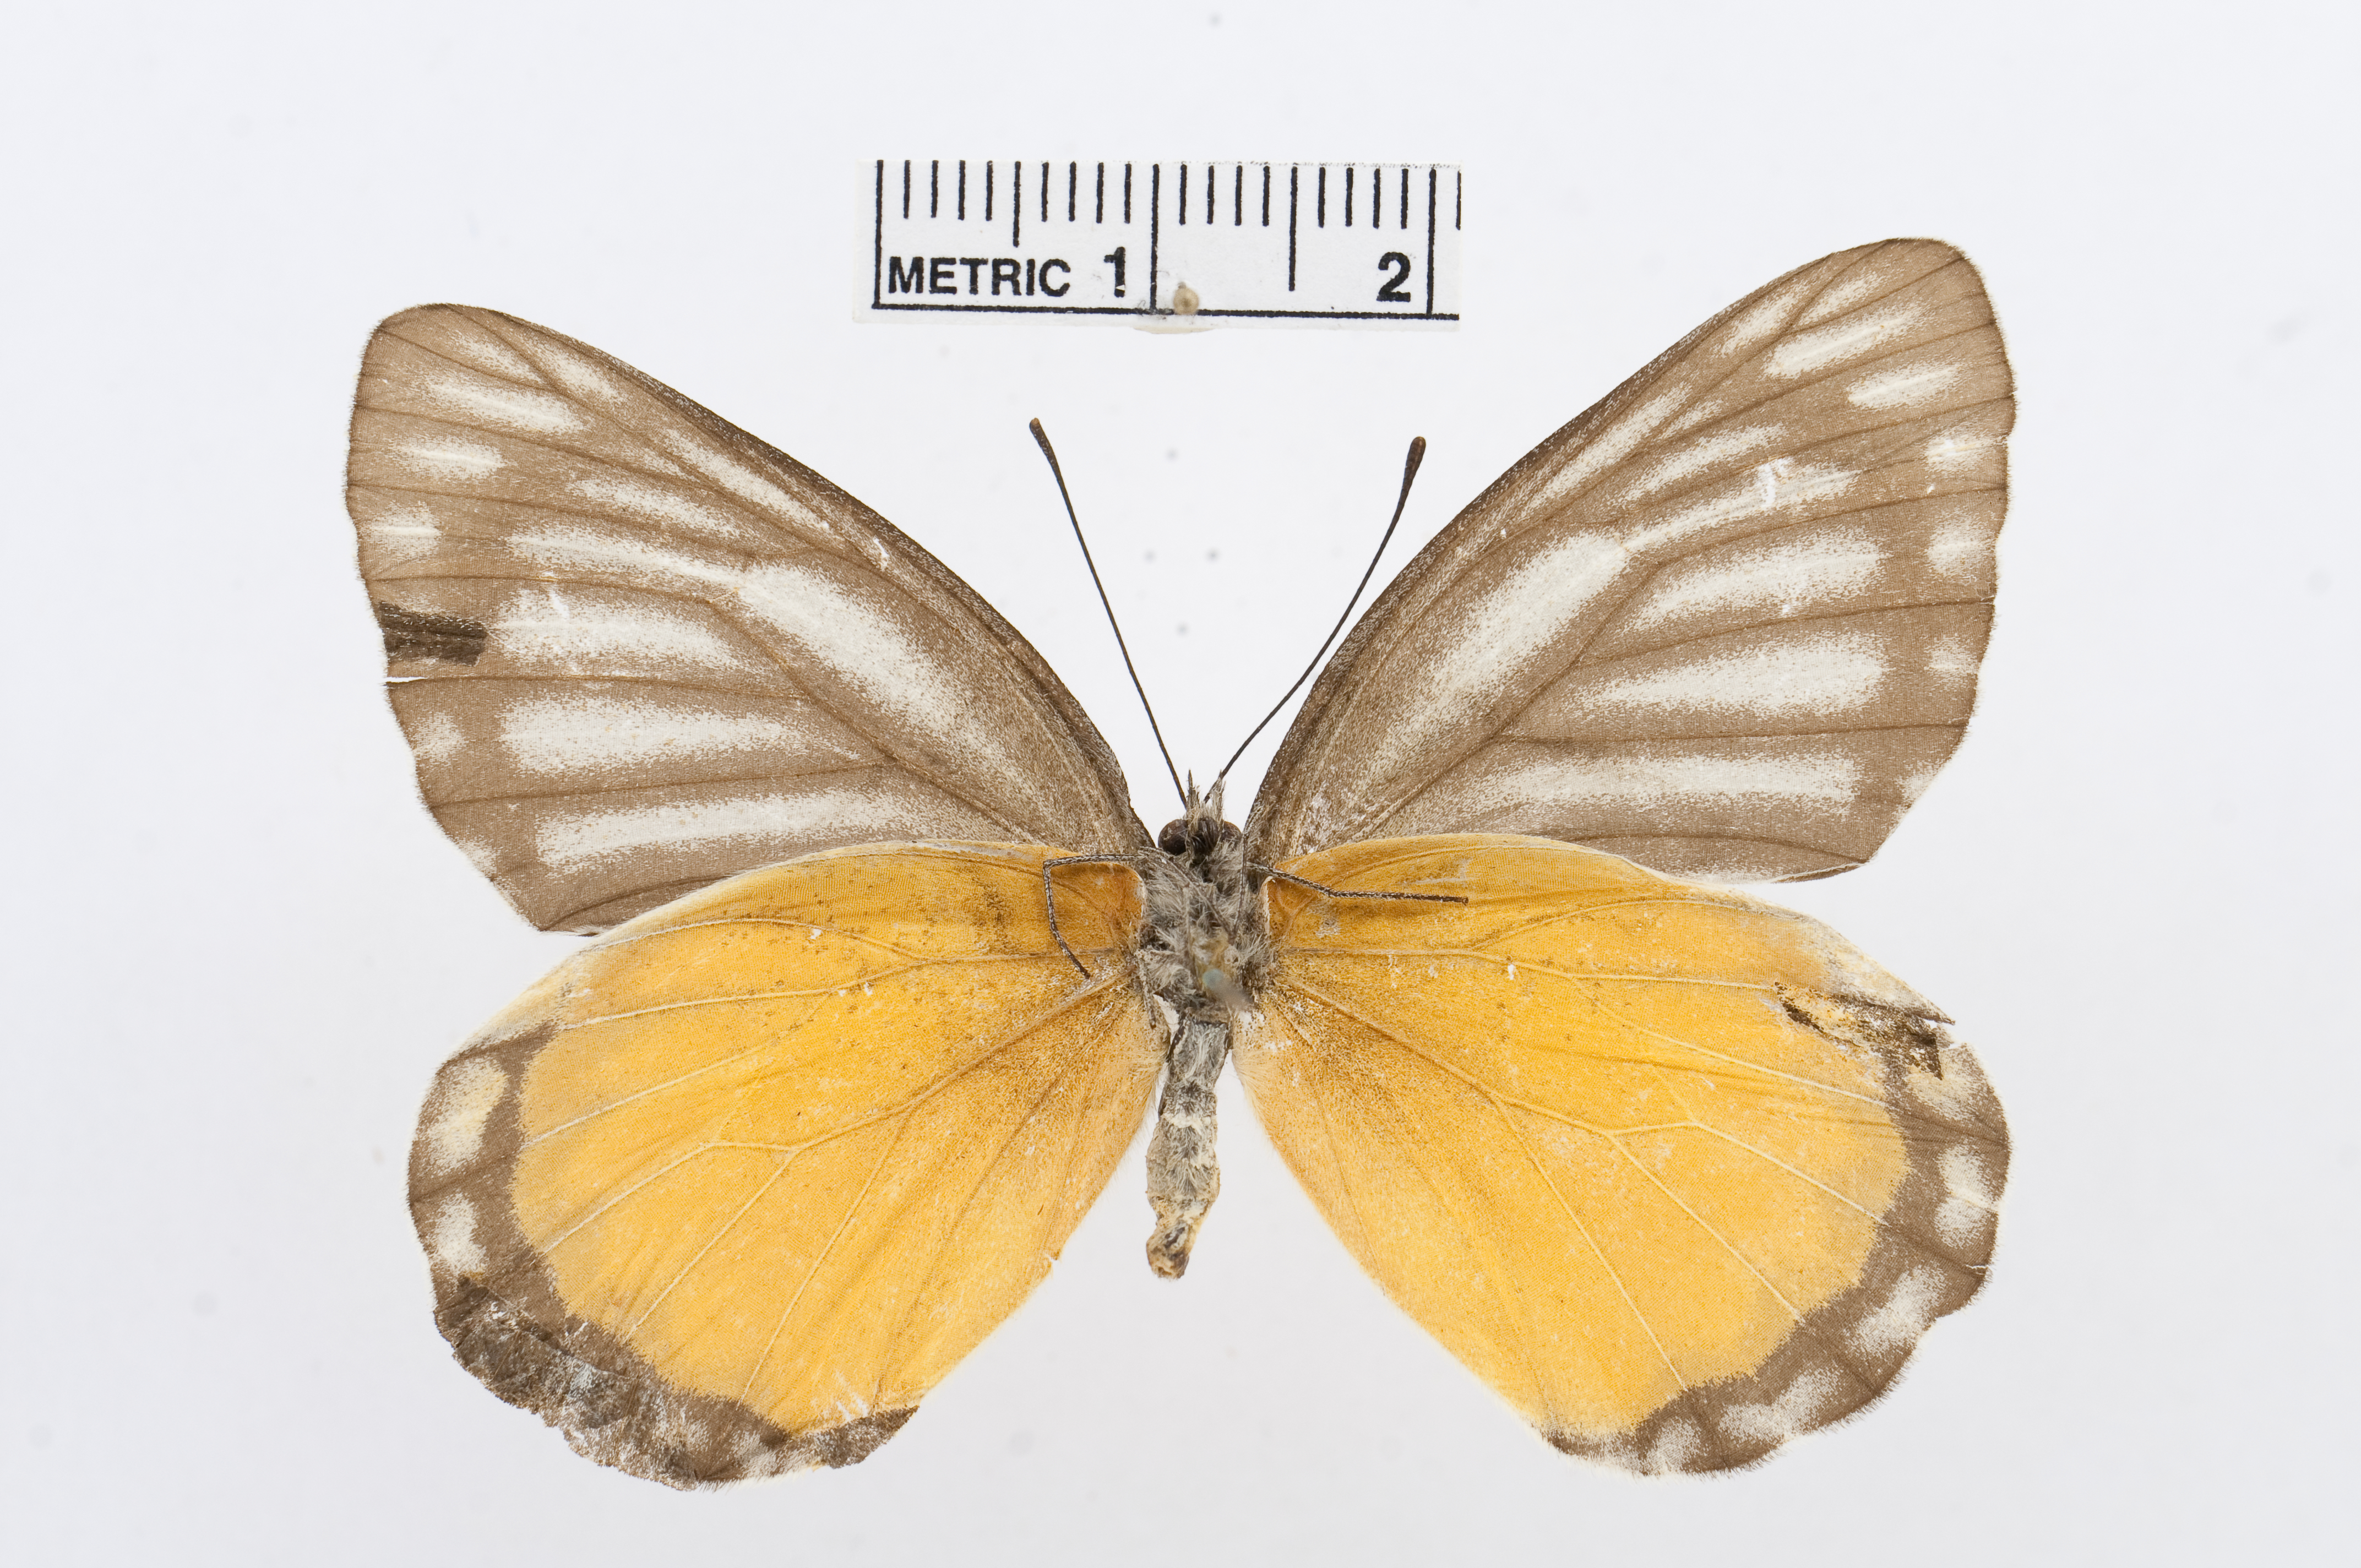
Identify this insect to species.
Delias agostina
